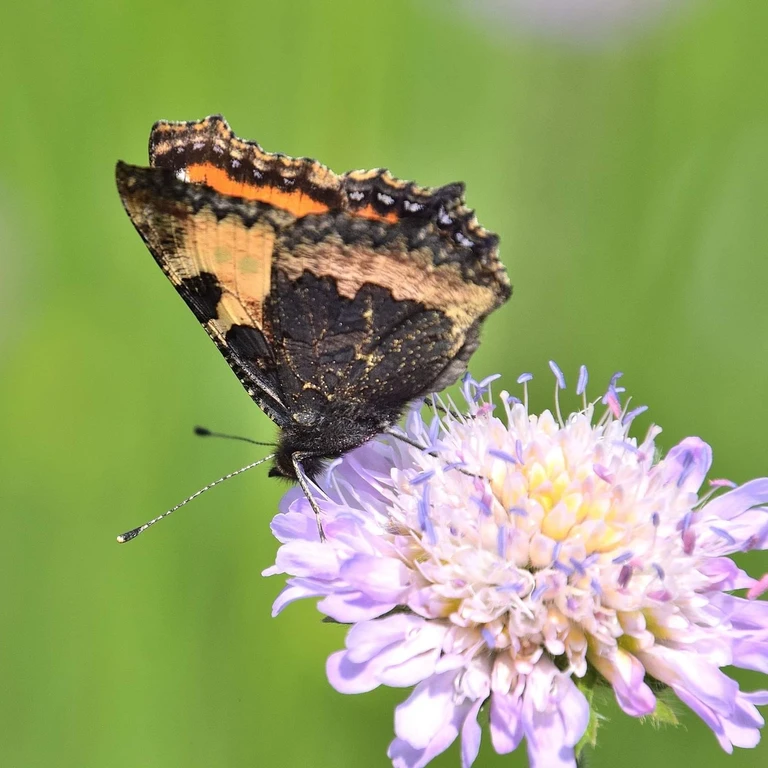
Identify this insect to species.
Aglais urticae
